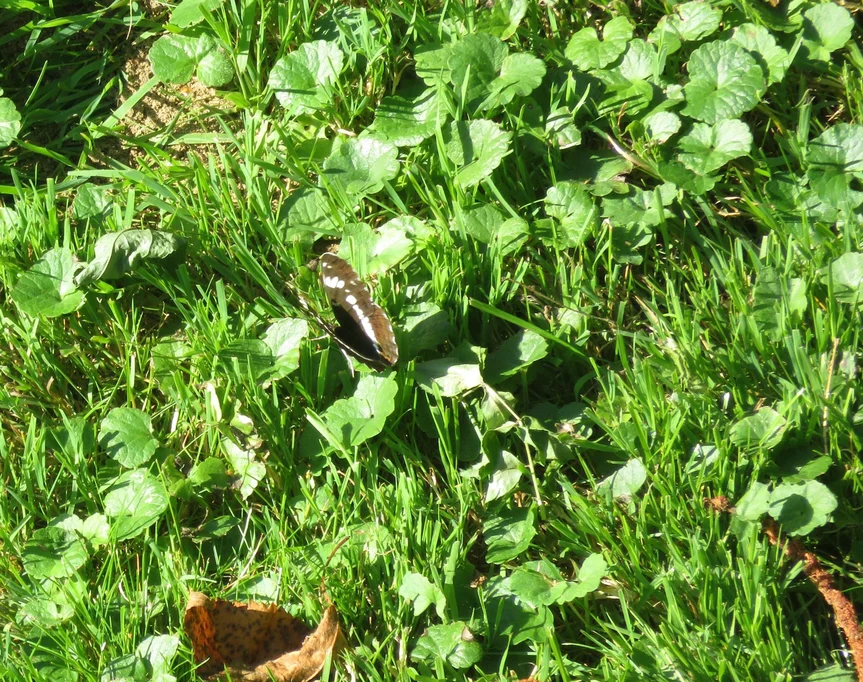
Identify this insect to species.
Limenitis camilla (also Ladoga camilla)
